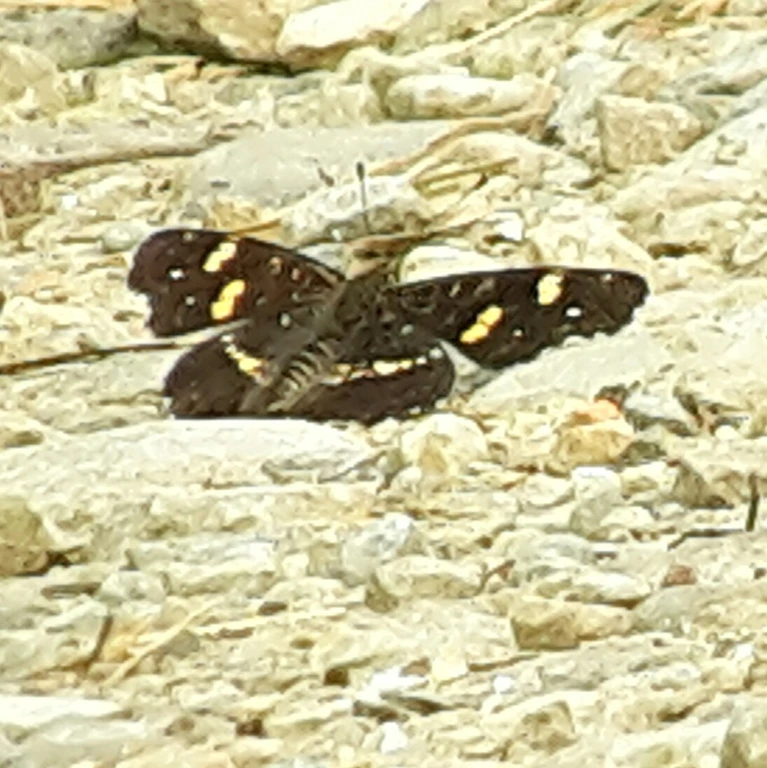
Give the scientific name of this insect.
Araschnia levana
